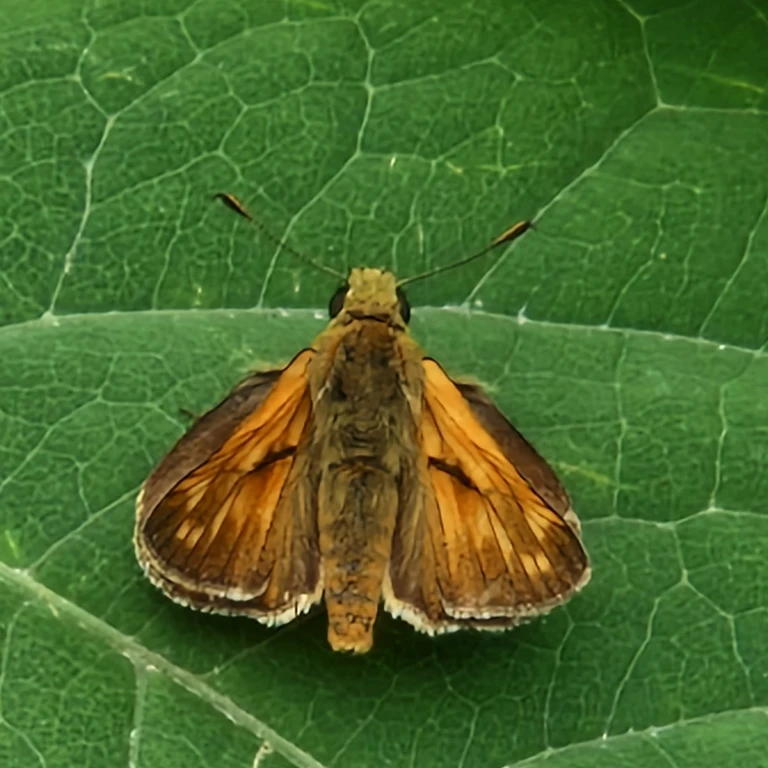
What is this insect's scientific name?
Ochlodes sylvanus (also Ochlodes venata)
